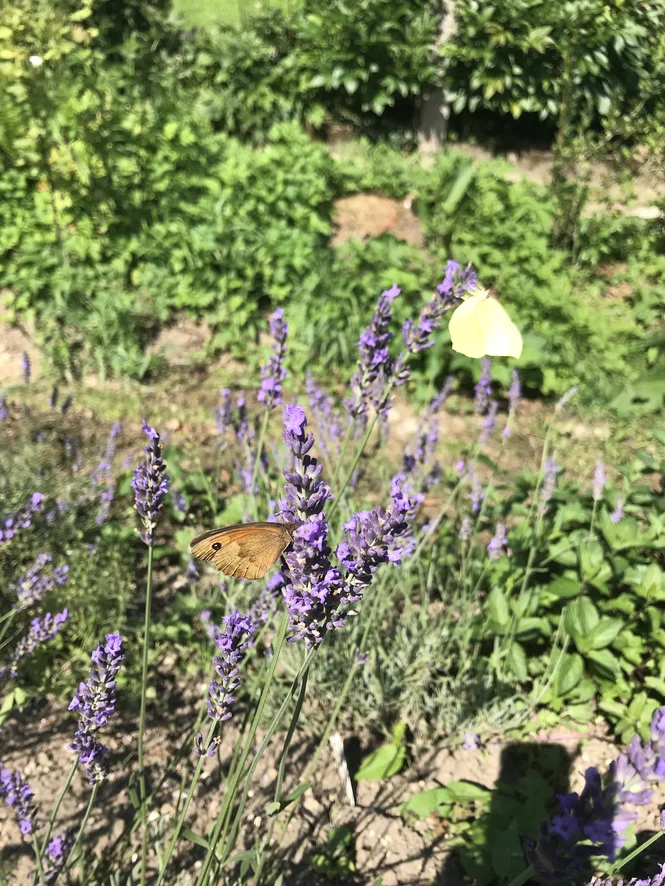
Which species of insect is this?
Maniola jurtina
